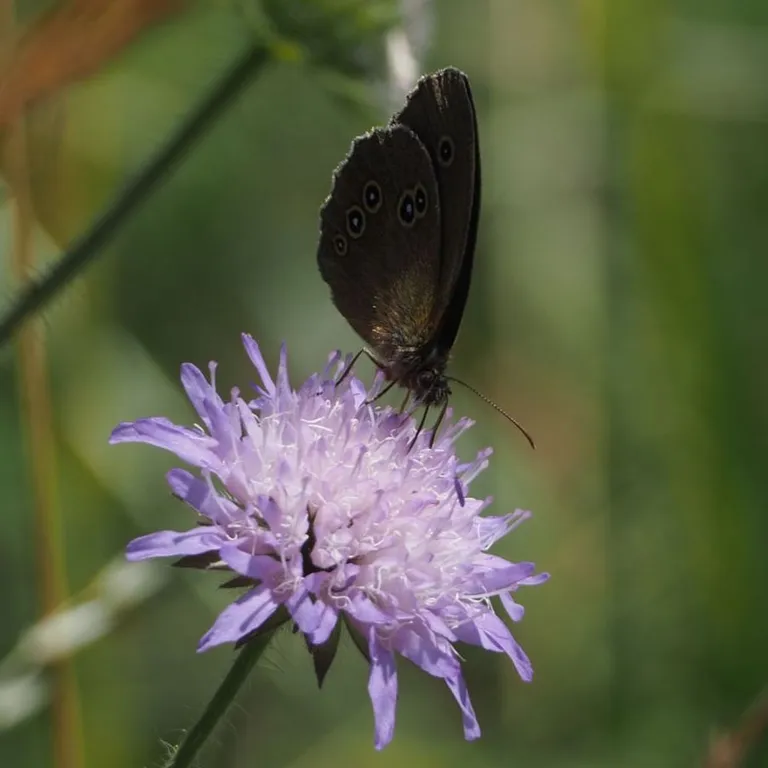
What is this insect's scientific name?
Aphantopus hyperantus
